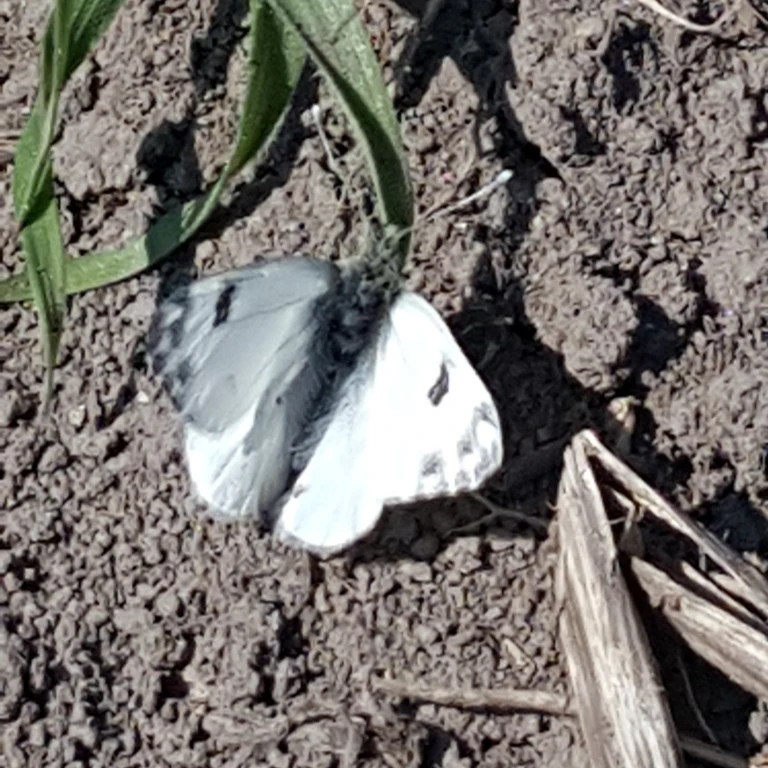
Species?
Pontia edusa
